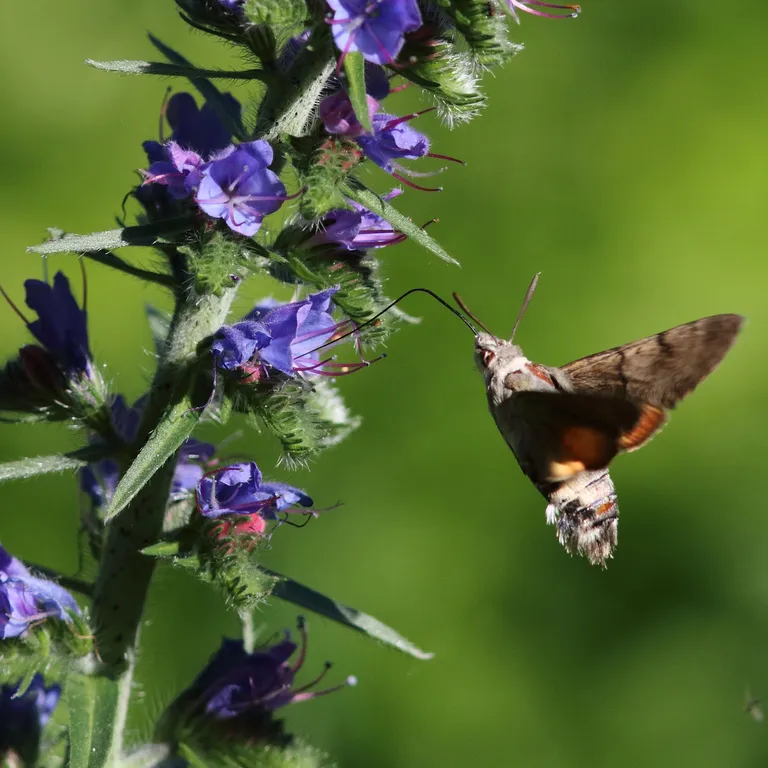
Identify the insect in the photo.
Macroglossum stellatarum
